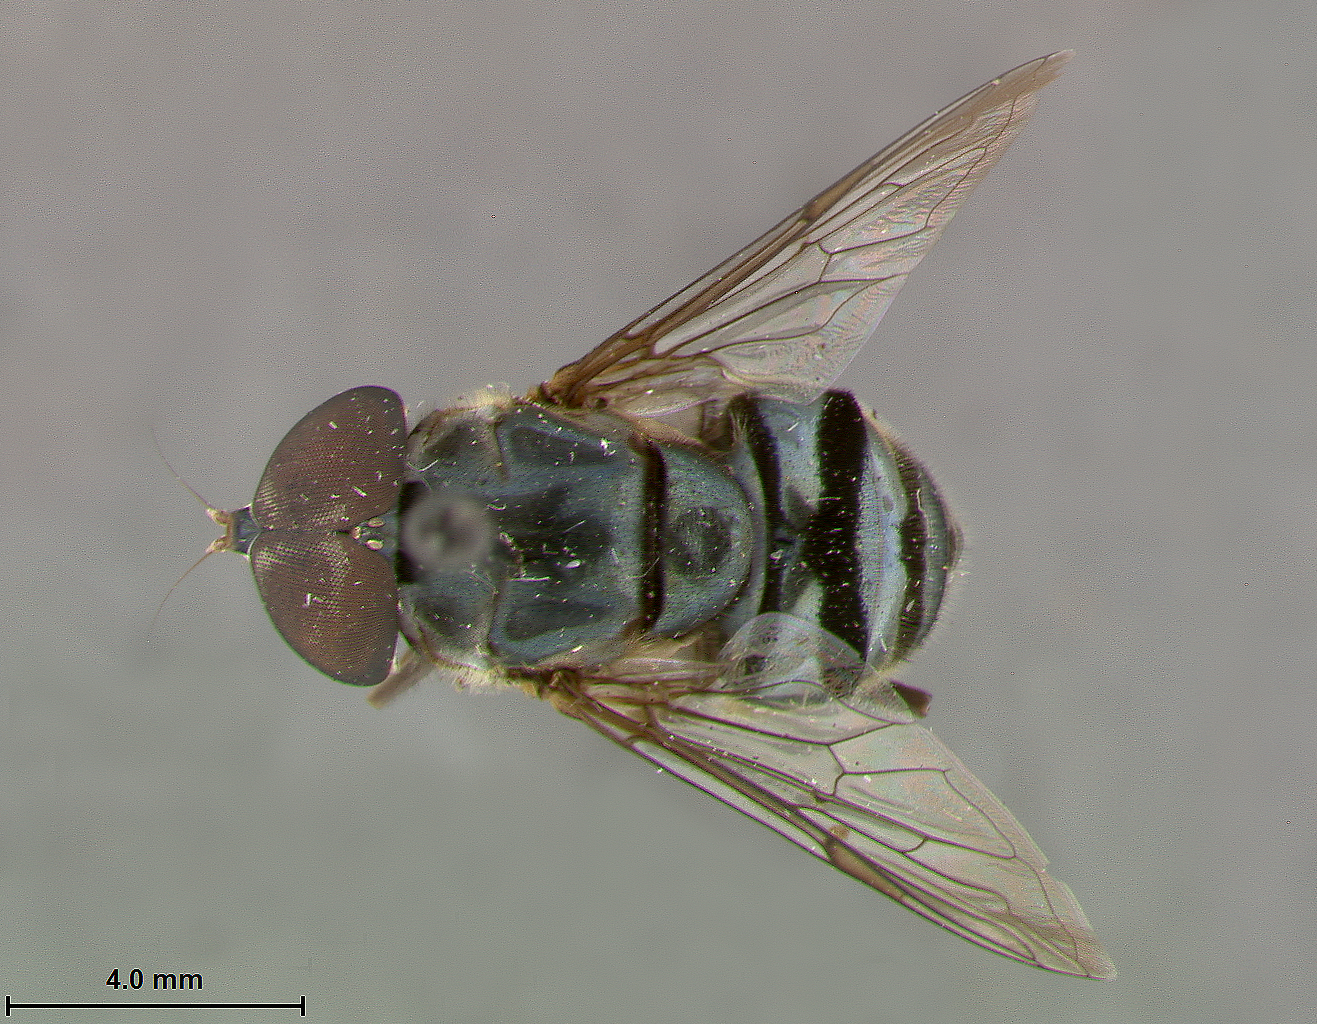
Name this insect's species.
Eristalis calliphoroides
